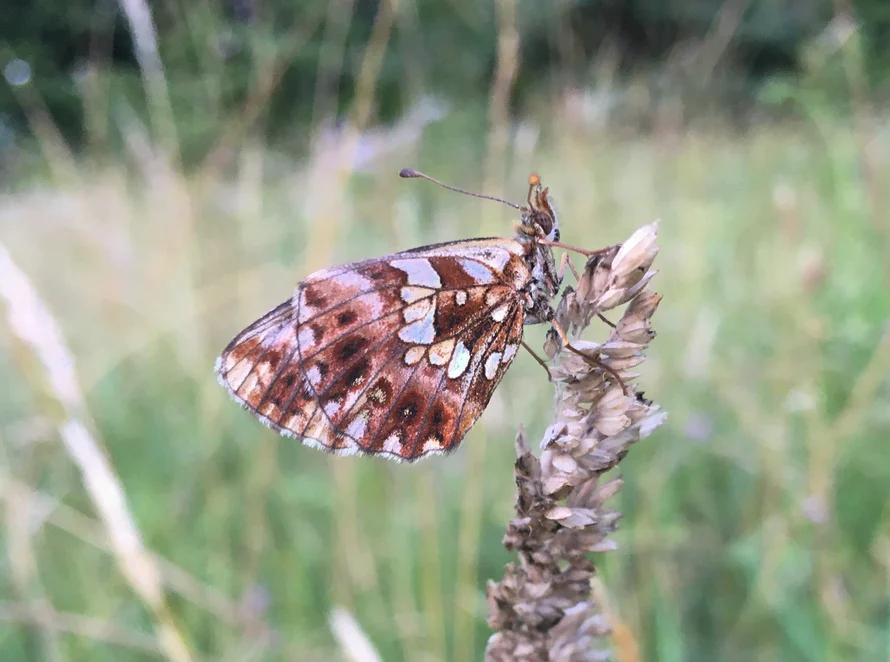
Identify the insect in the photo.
Boloria dia
